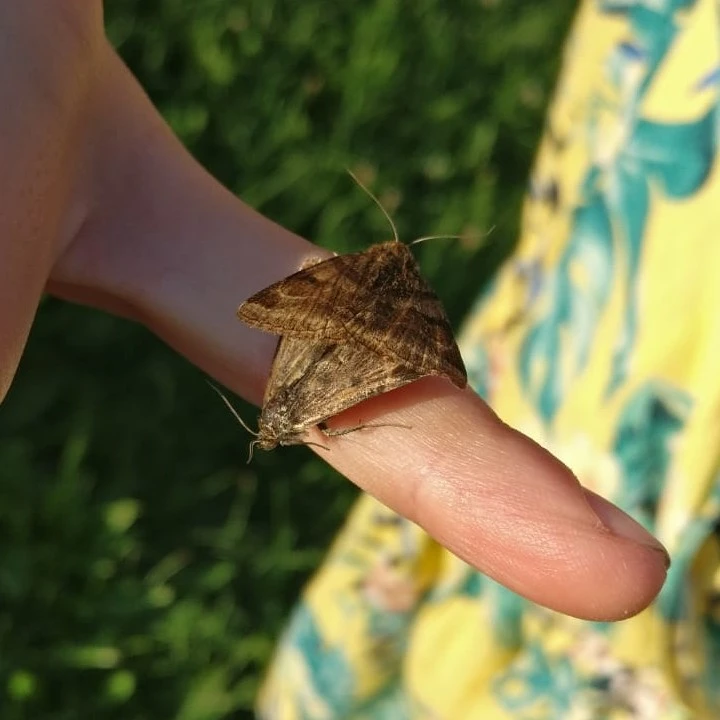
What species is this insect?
Euclidia glyphica
